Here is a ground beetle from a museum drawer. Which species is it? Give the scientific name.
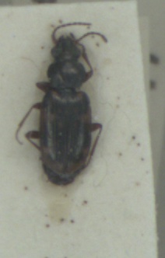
Bembidion varium
